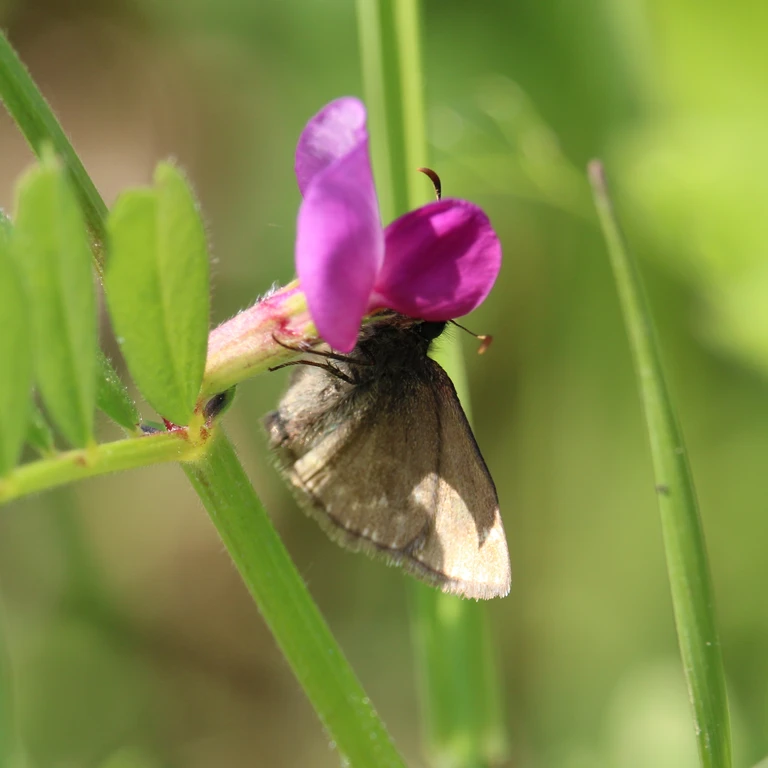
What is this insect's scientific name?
Erynnis tages
